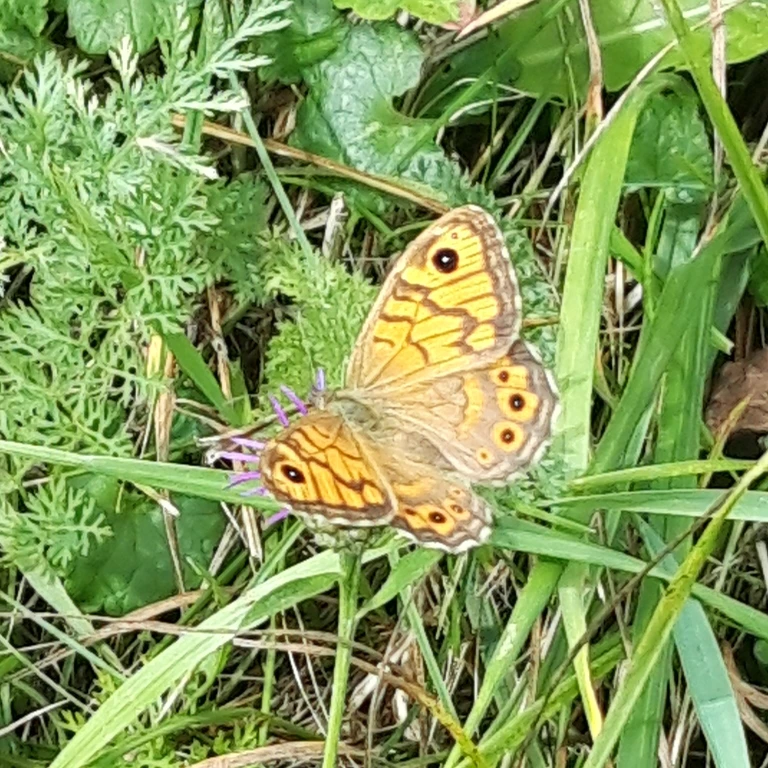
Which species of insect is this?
Lasiommata megera (also Pararge megera)
